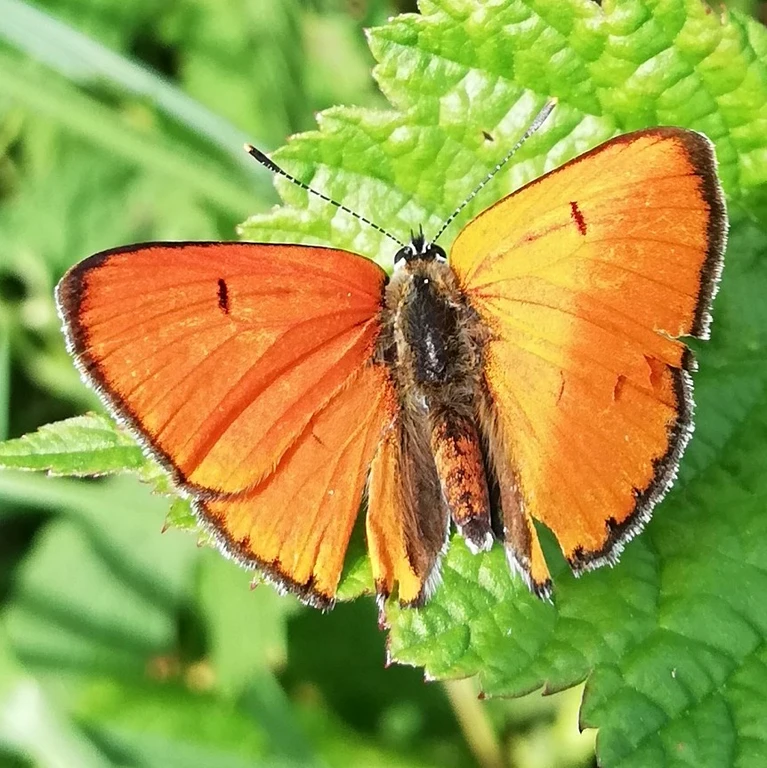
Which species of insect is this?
Lycaena dispar
